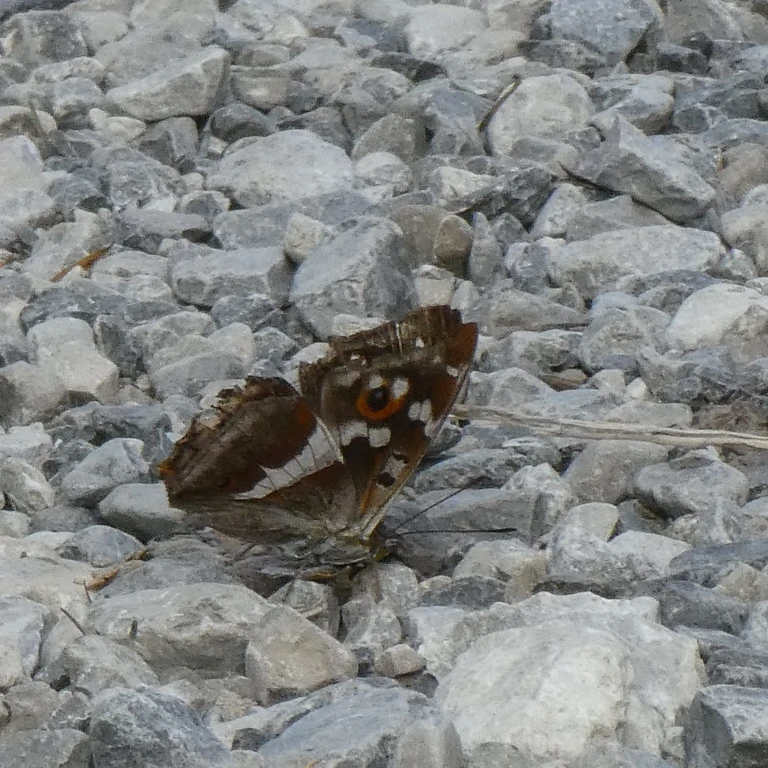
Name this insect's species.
Apatura iris
